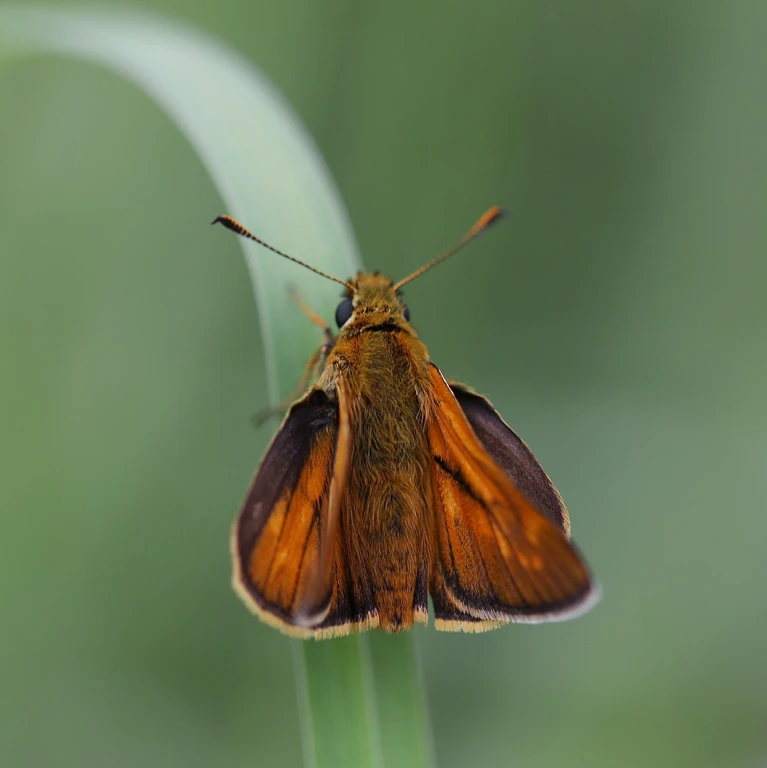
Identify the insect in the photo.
Ochlodes sylvanus (also Ochlodes venata)
